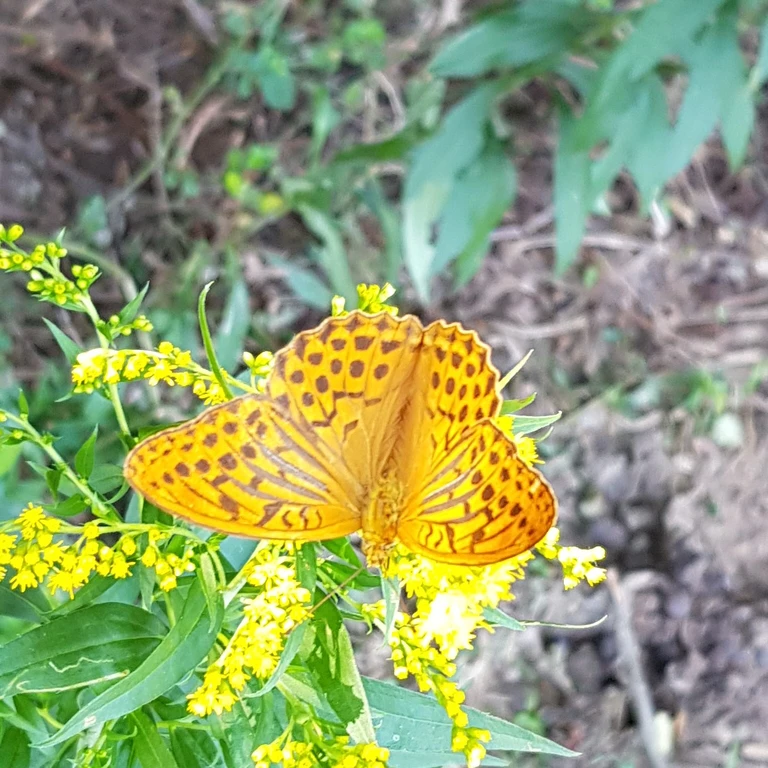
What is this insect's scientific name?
Argynnis paphia
